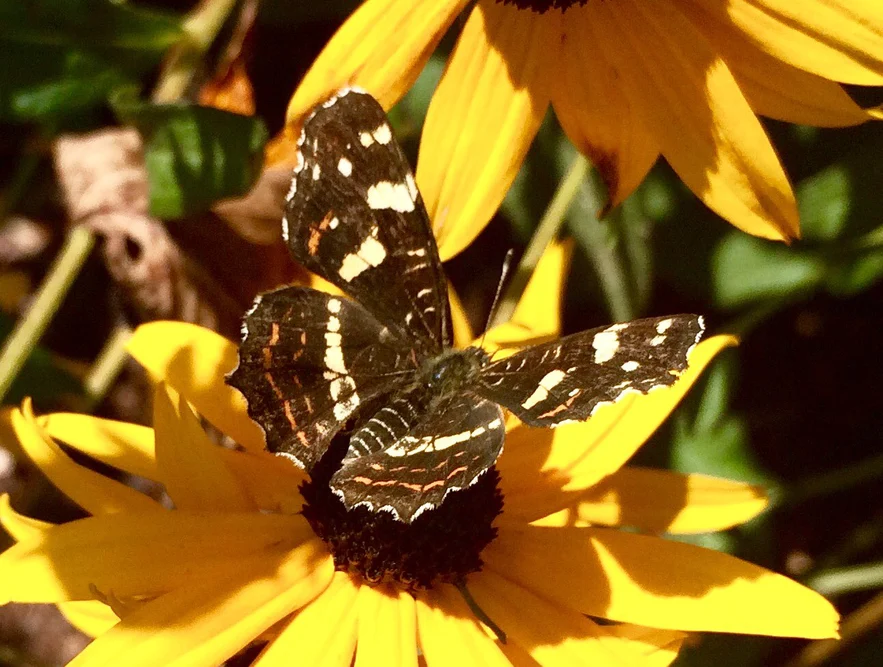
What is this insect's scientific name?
Araschnia levana
